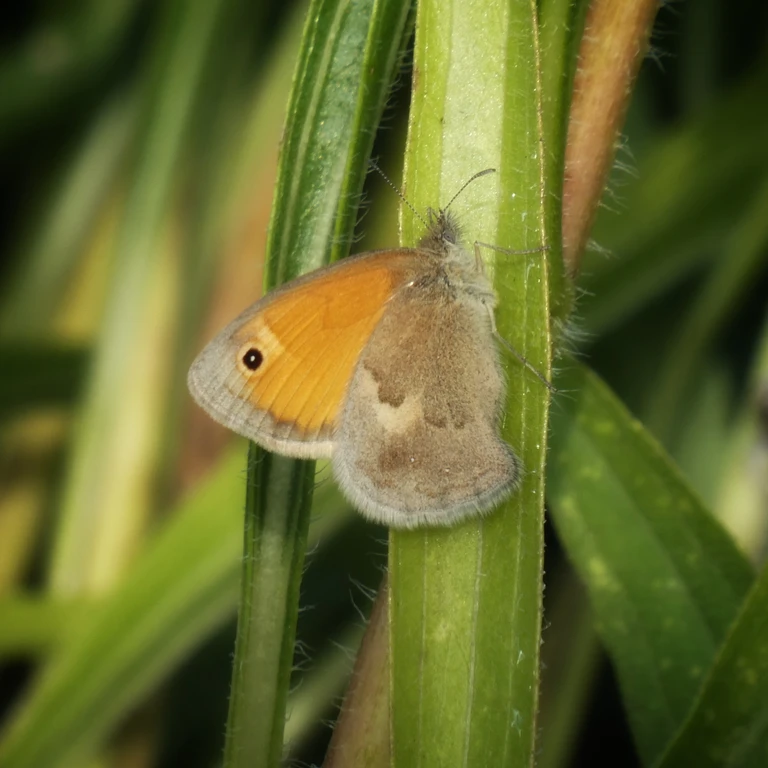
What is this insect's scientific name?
Coenonympha pamphilus
